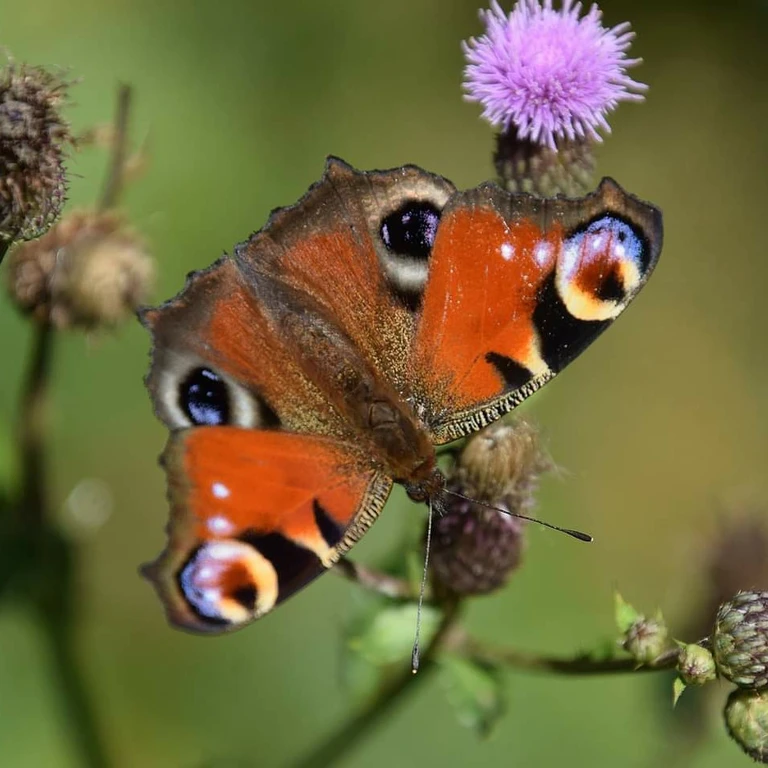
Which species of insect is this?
Aglais io
